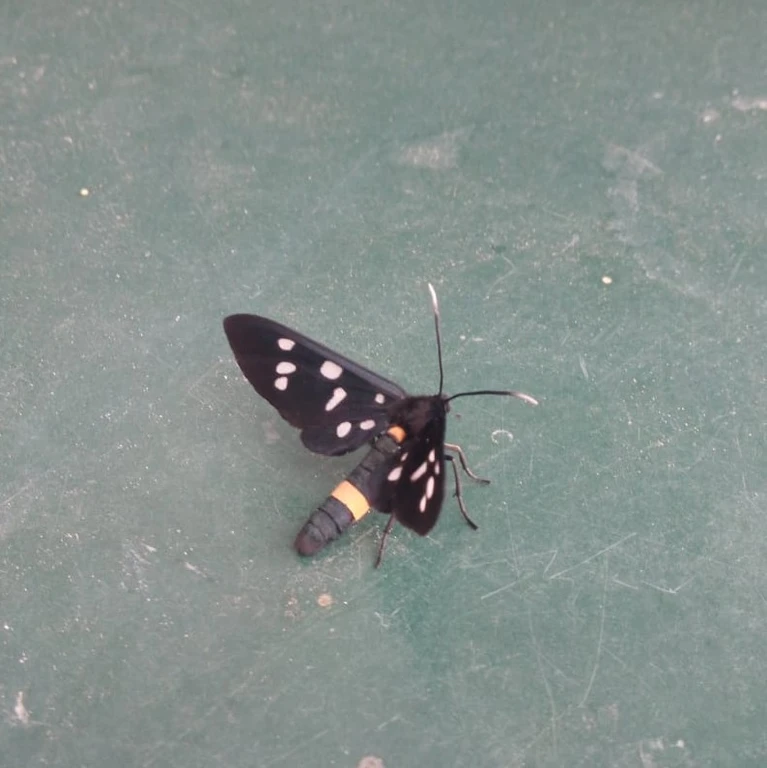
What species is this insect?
Amata phegea
